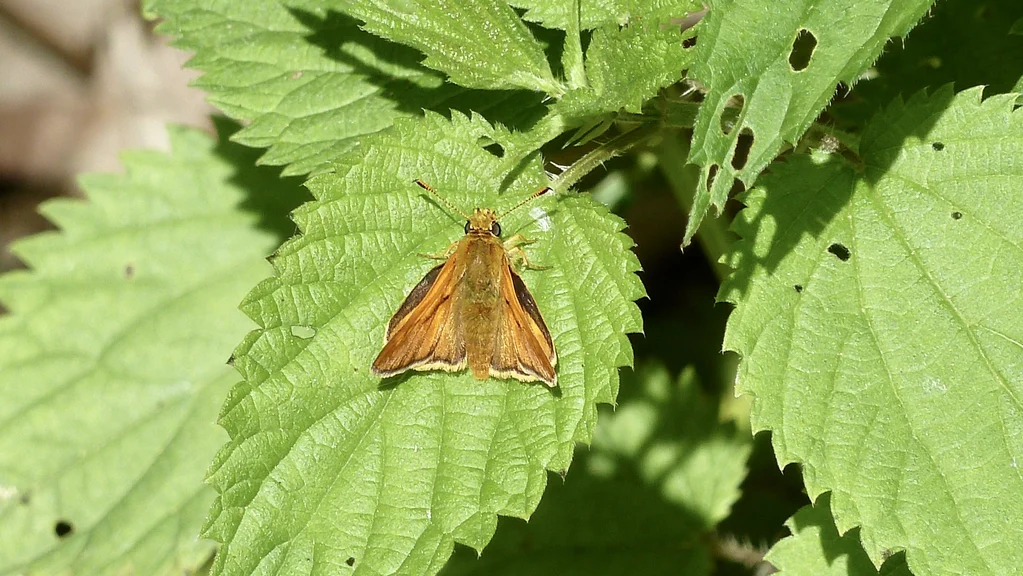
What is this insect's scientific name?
Ochlodes sylvanus (also Ochlodes venata)
